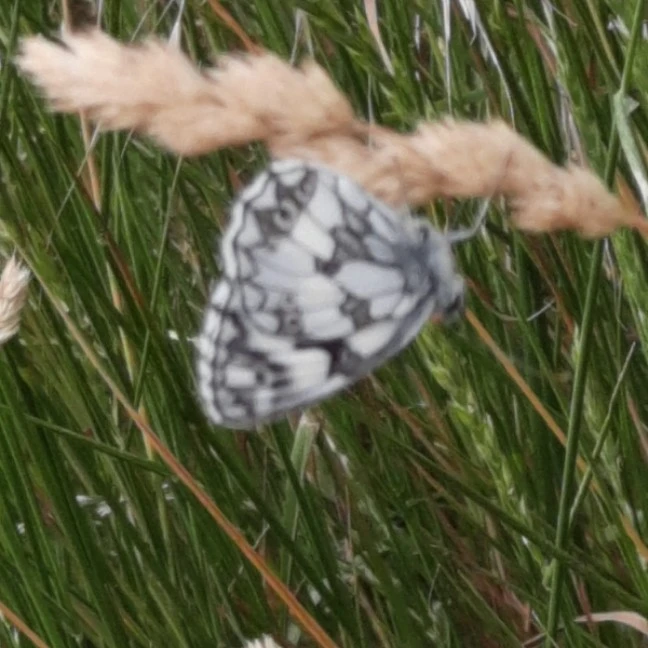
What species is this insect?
Melanargia galathea
